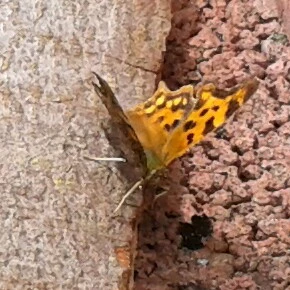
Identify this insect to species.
Polygonia c-album
